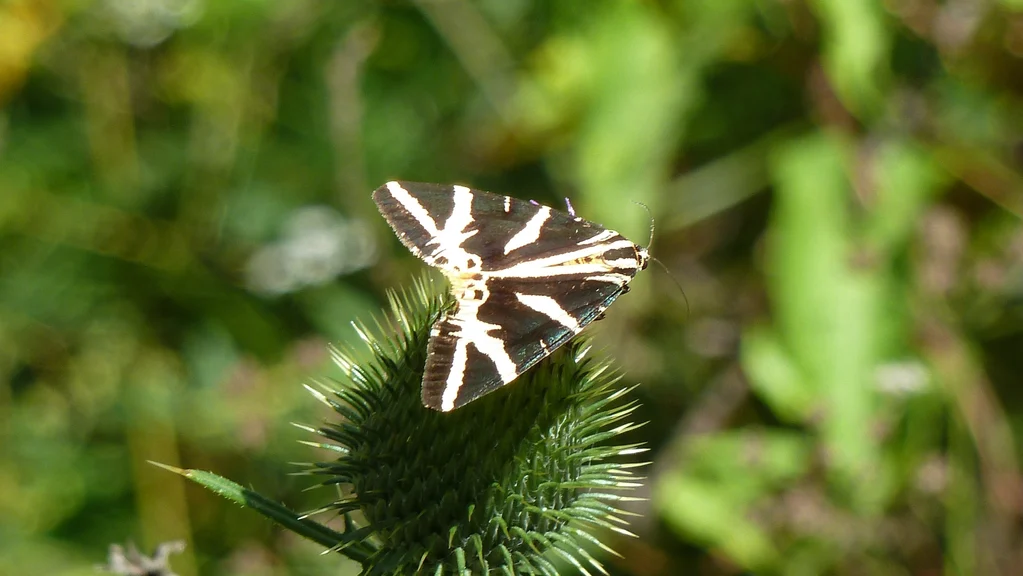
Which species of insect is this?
Euplagia quadripunctaria
